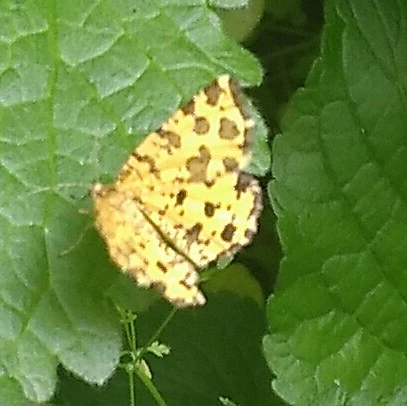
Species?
Pseudopanthera macularia
